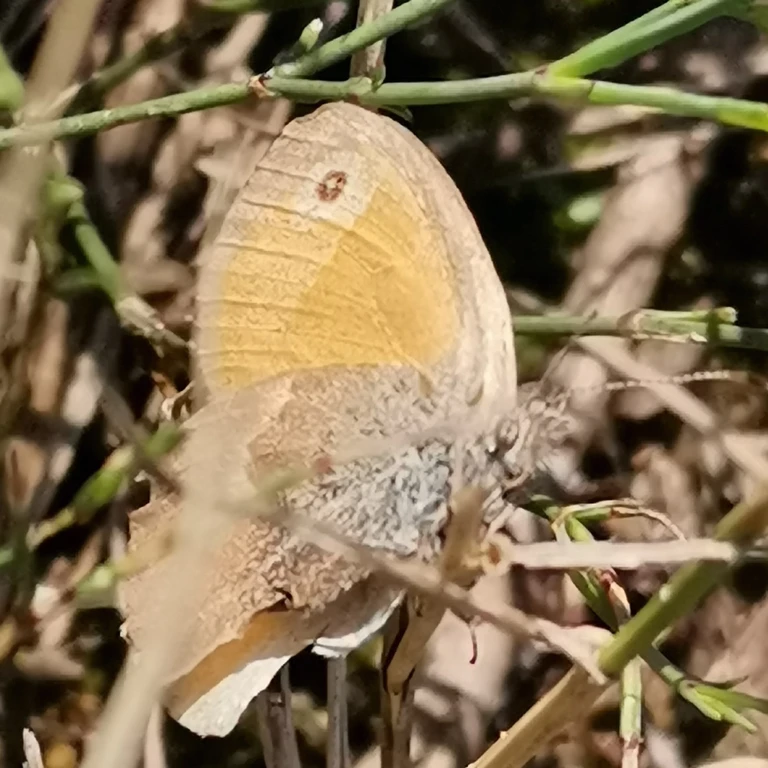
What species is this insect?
Coenonympha pamphilus
